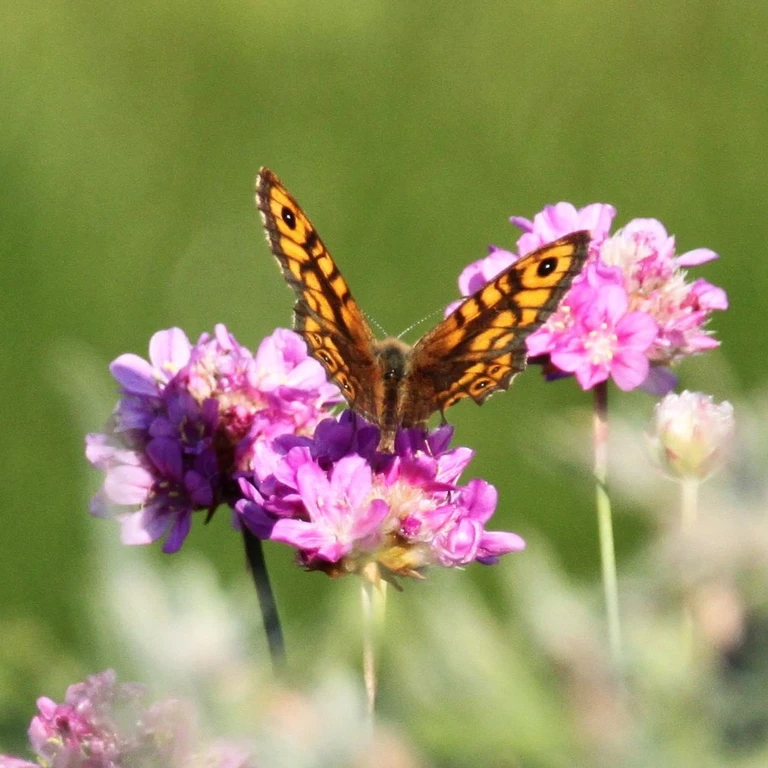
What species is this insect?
Lasiommata megera (also Pararge megera)
